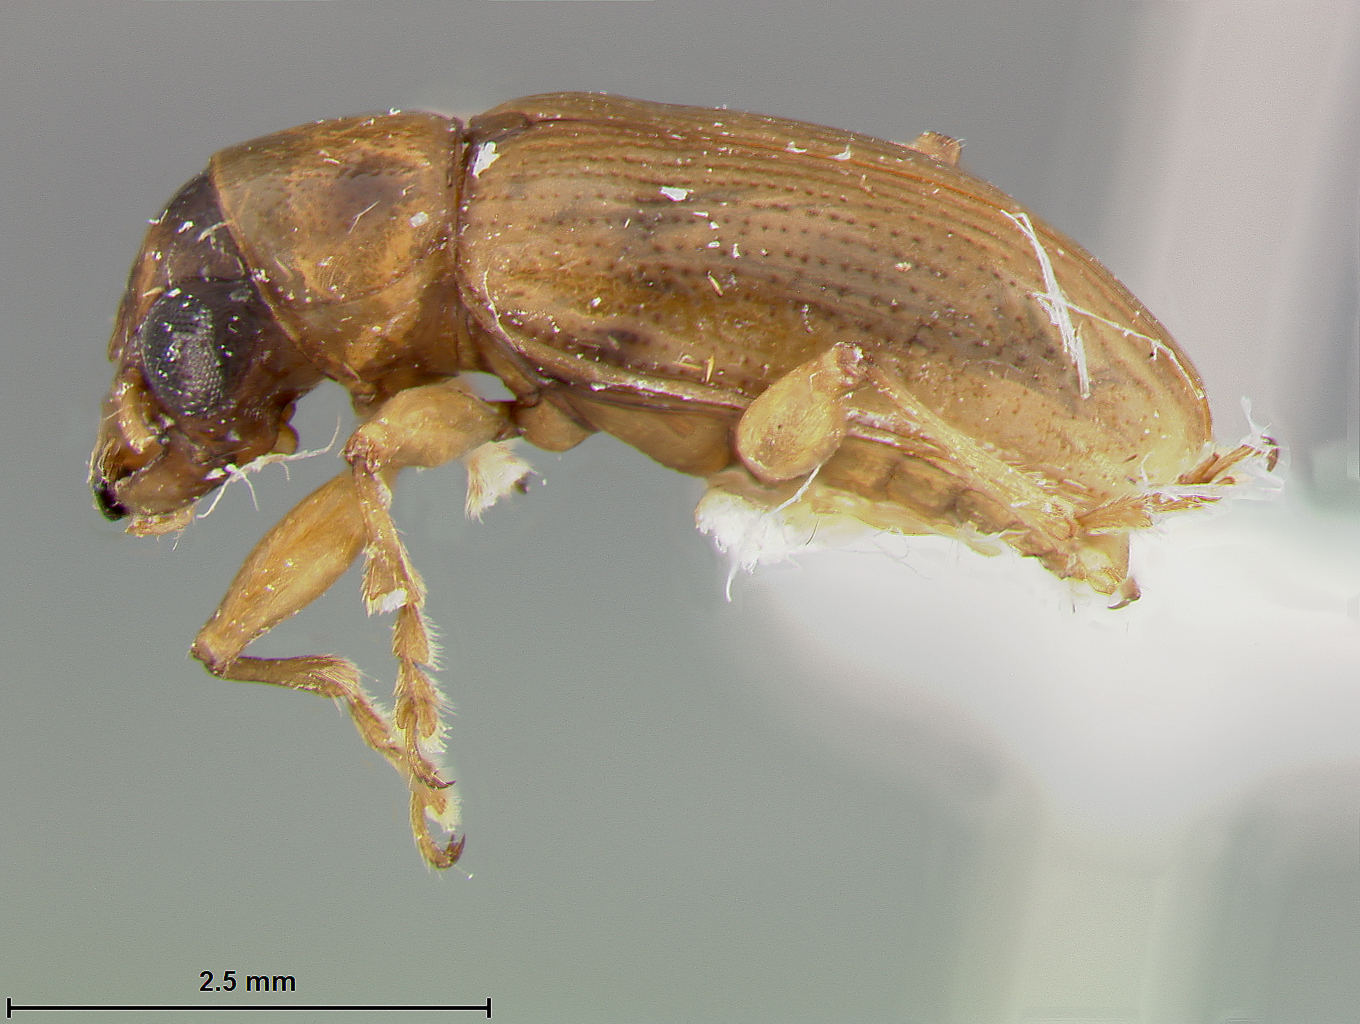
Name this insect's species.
Metachroma prognathus
